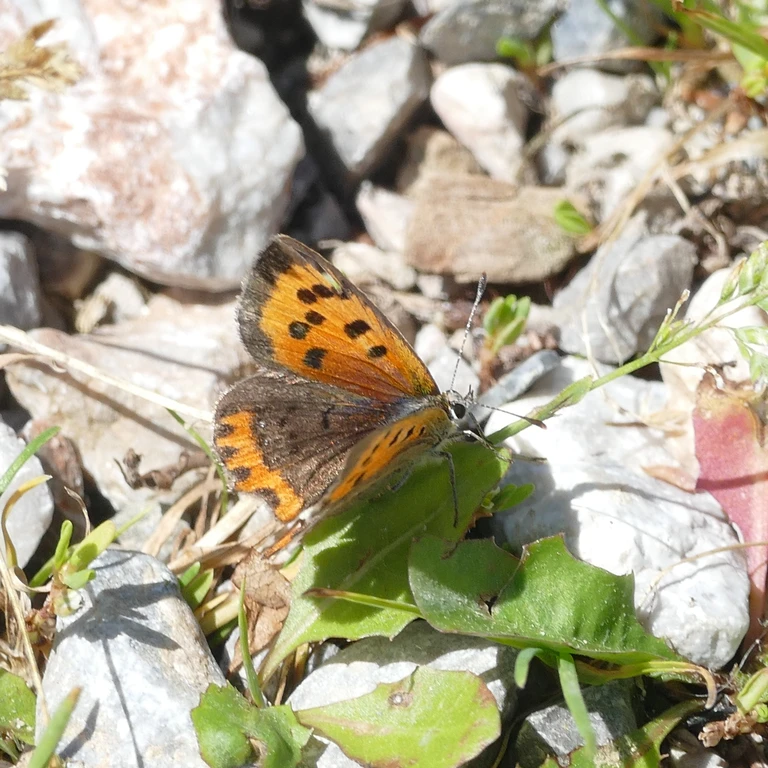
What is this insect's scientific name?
Lycaena phlaeas
